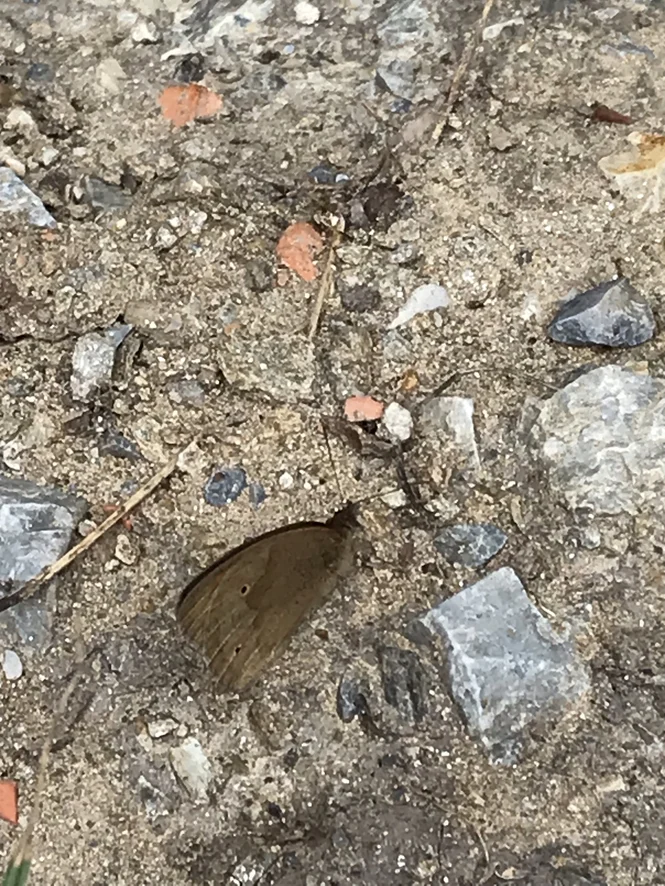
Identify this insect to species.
Maniola jurtina
